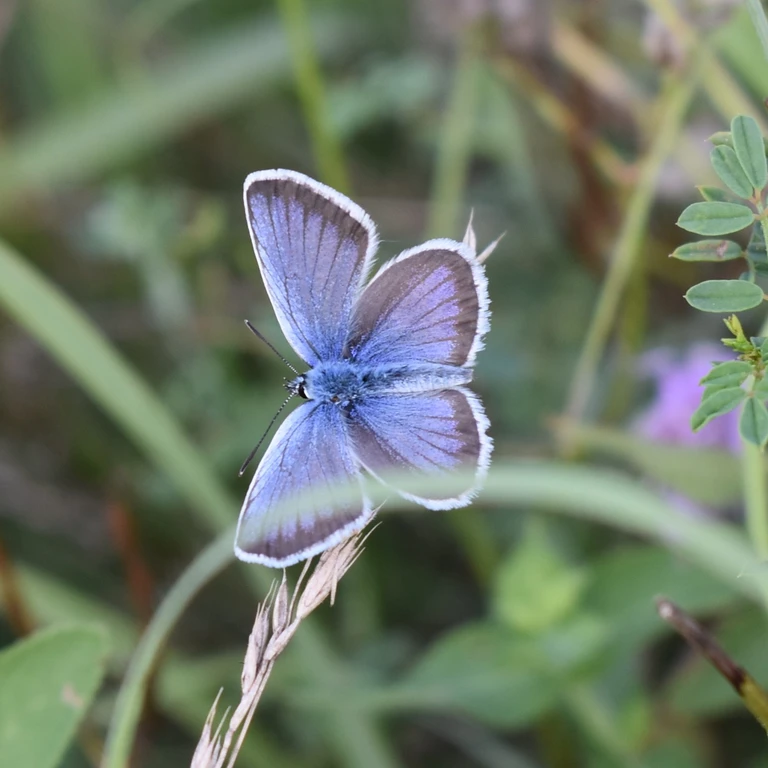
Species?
Plebejus argus
